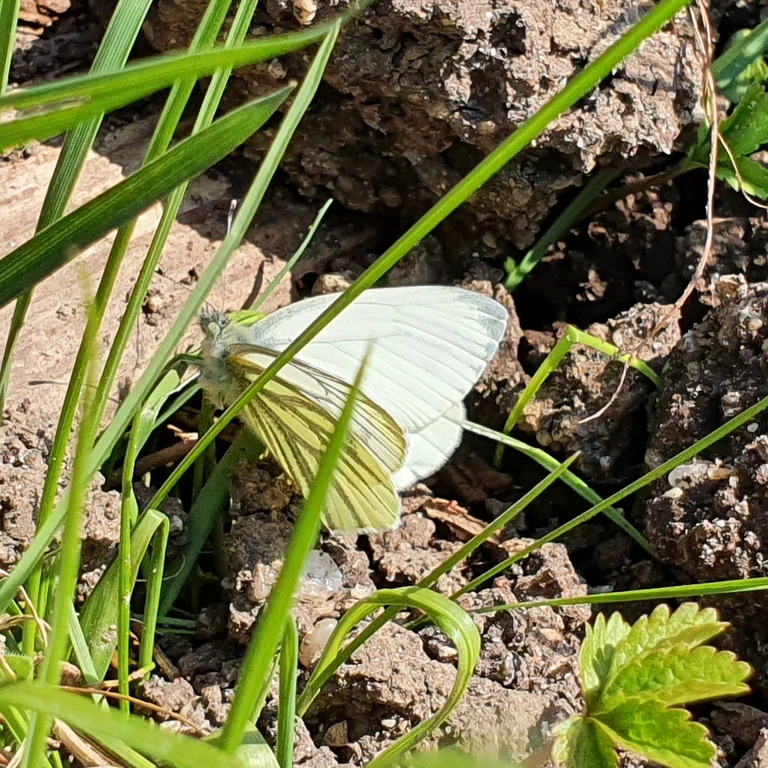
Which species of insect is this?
Pieris napi
